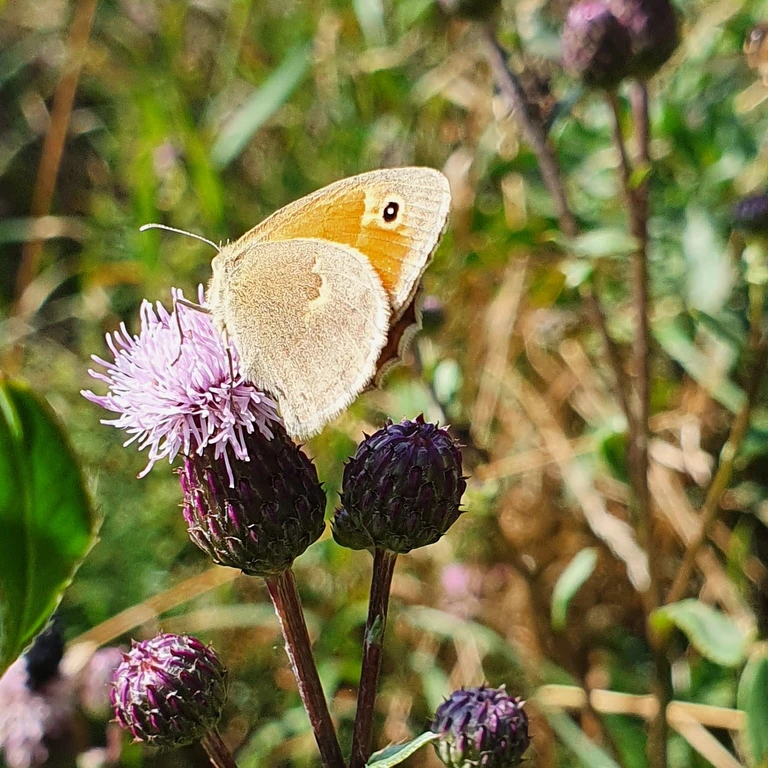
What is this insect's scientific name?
Coenonympha pamphilus
